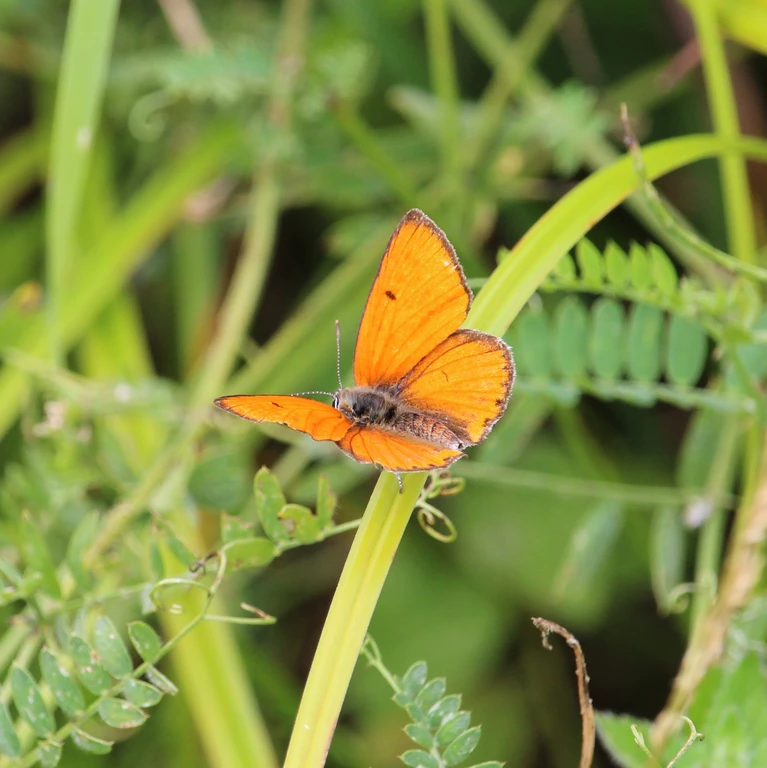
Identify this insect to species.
Lycaena dispar
